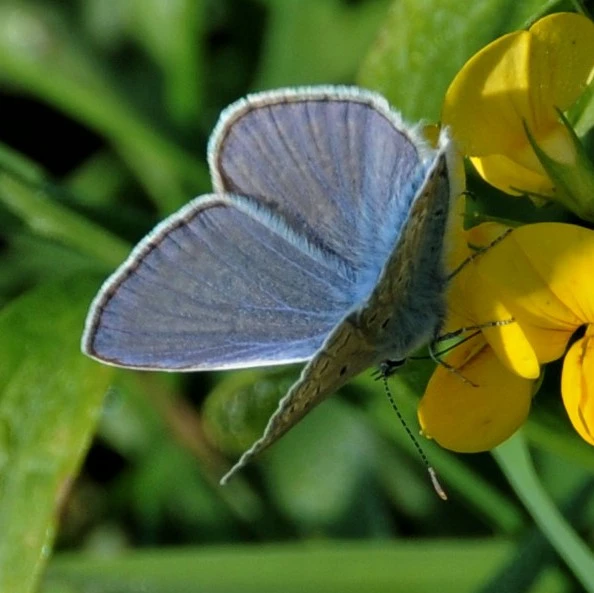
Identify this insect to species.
Polyommatus icarus
